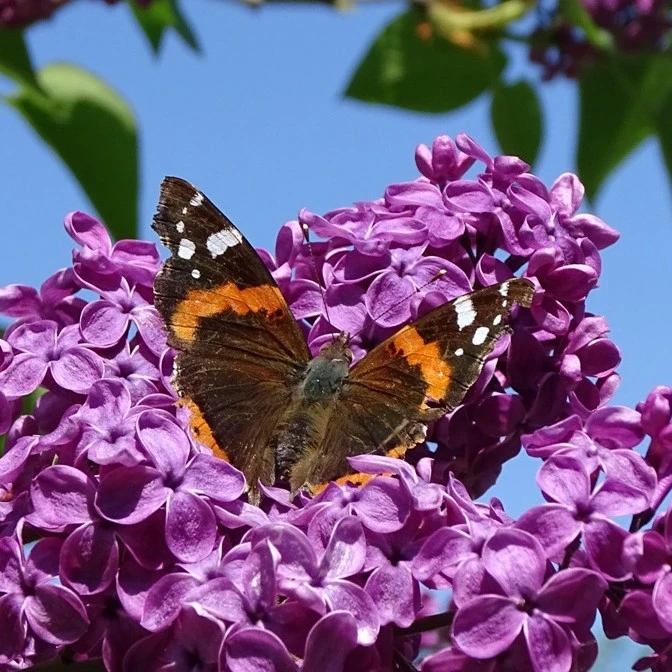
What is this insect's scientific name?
Vanessa atalanta
